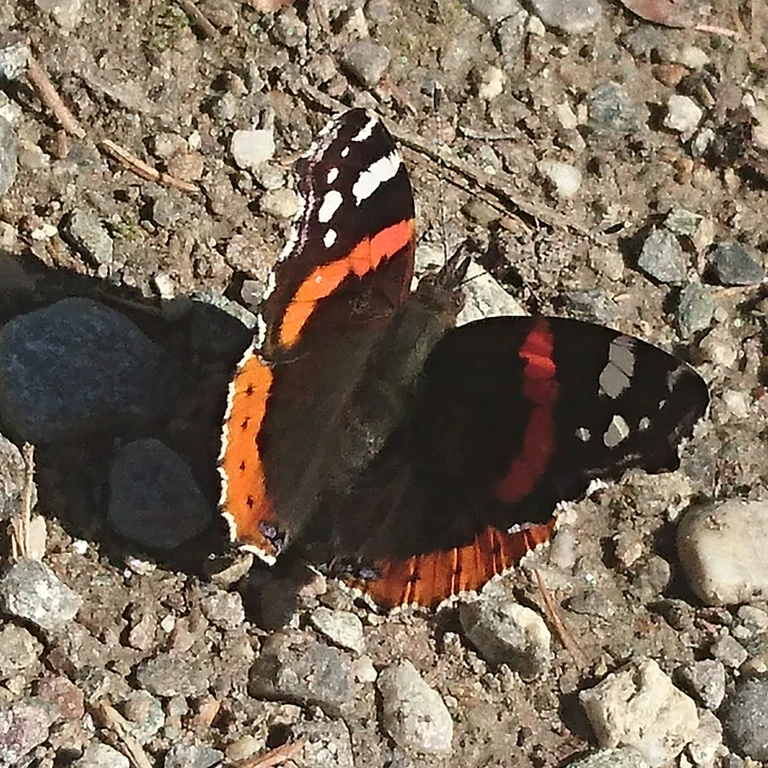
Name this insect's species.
Vanessa atalanta
